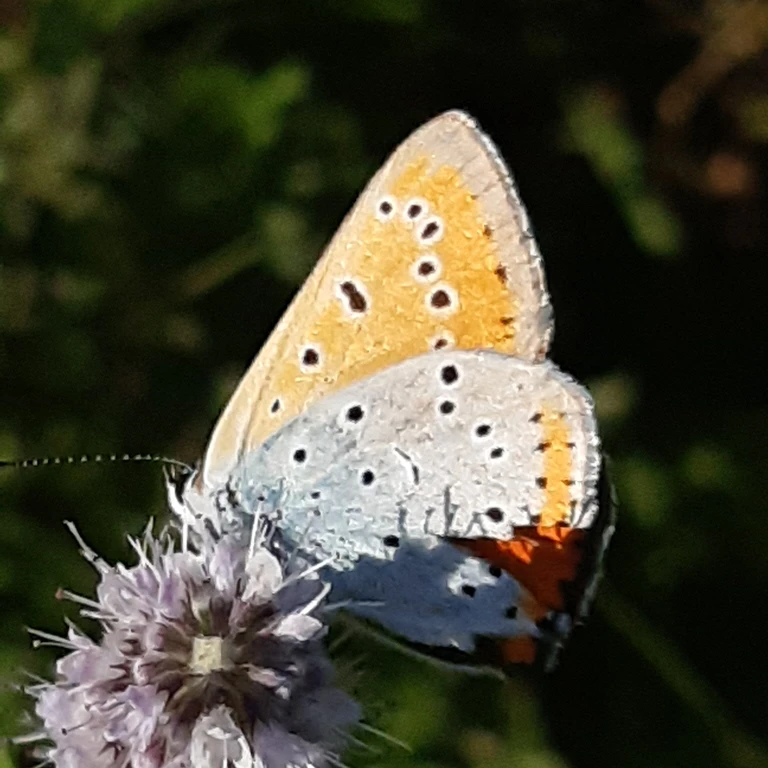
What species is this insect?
Lycaena dispar
